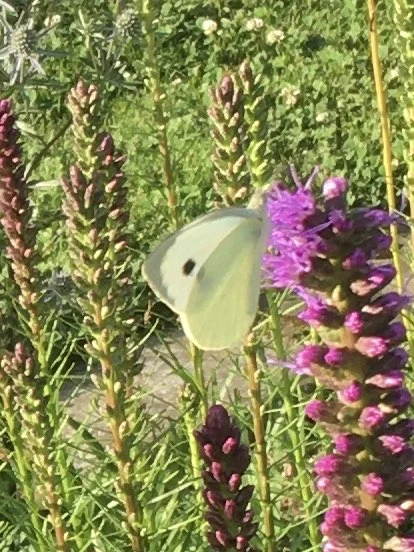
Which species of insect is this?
Pieris brassicae
